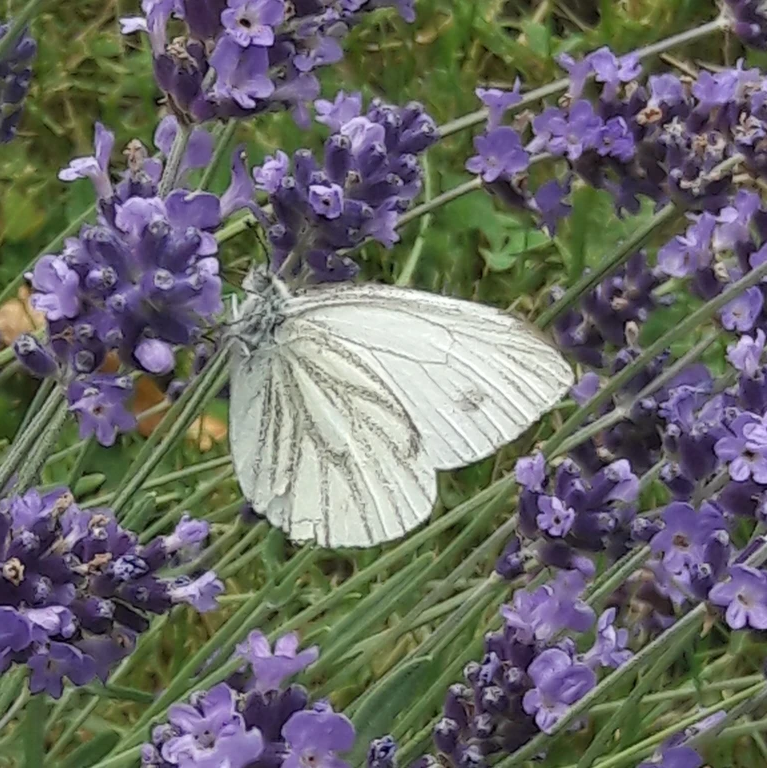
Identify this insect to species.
Pieris napi
